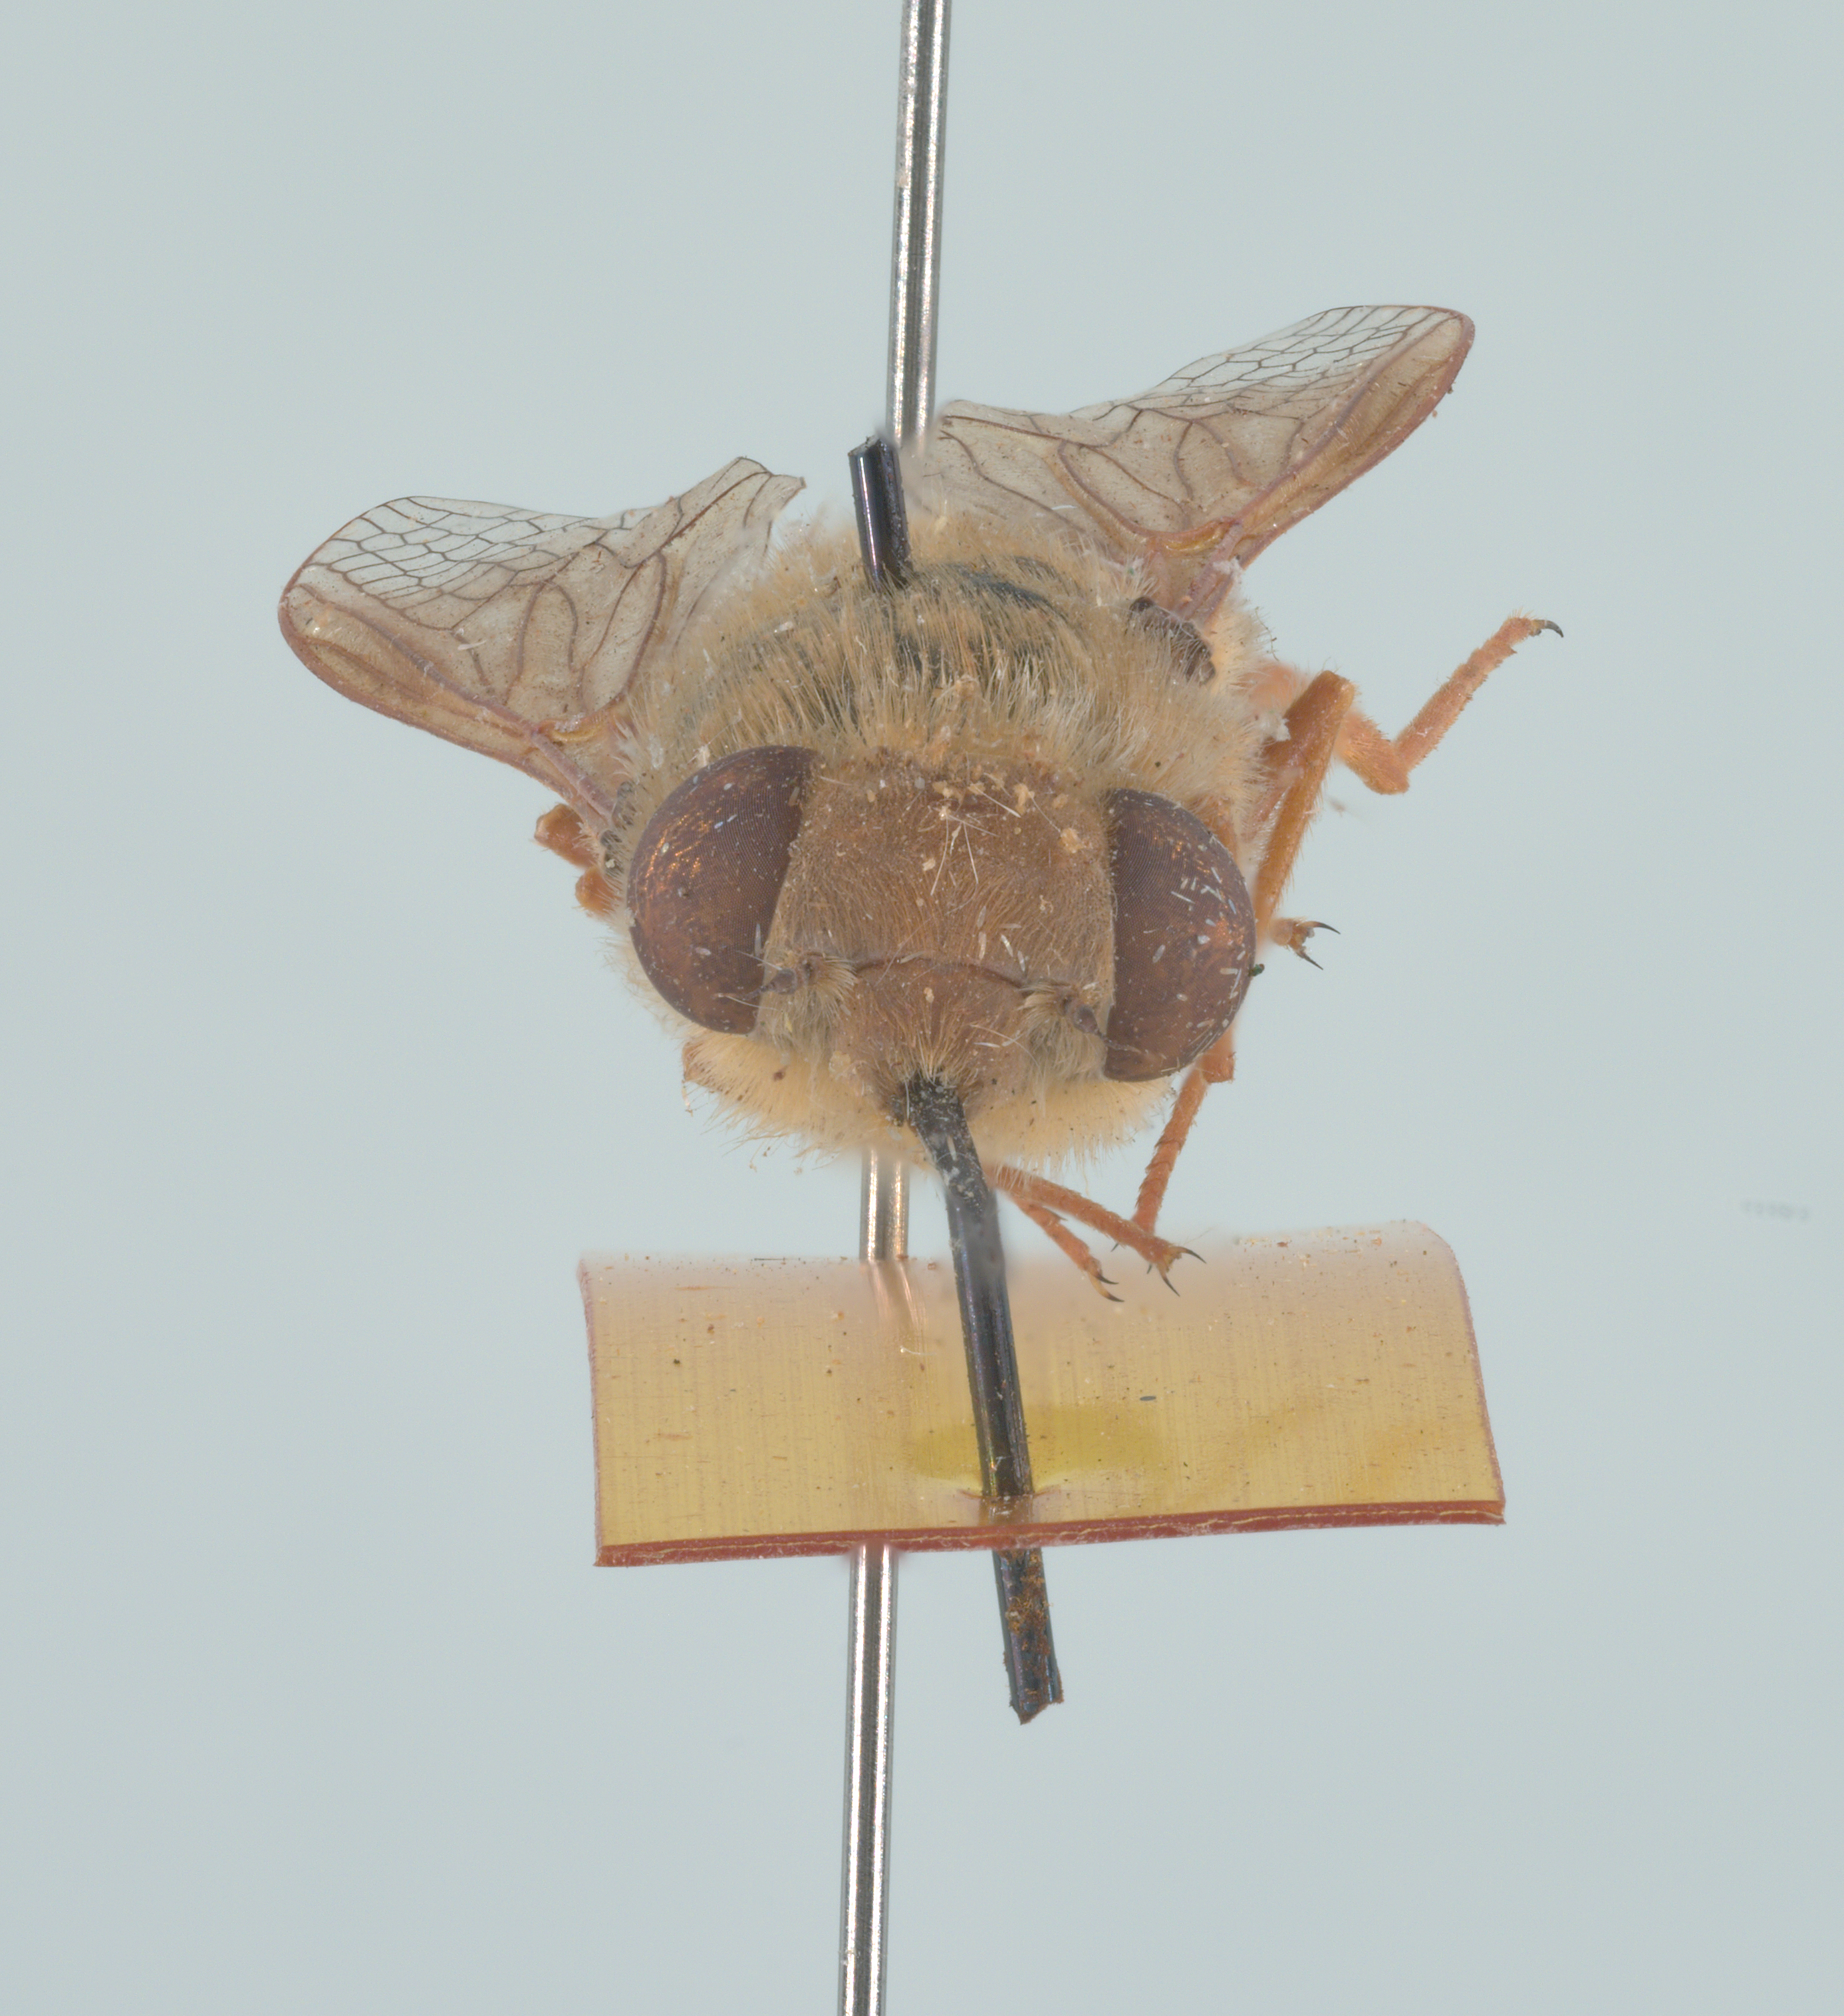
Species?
Nemestrinus aegyptiacus
